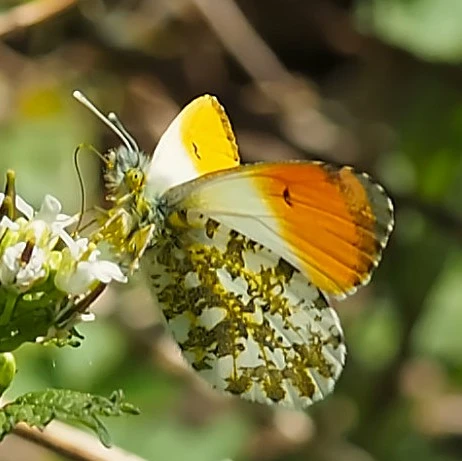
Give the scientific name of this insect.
Anthocharis cardamines
